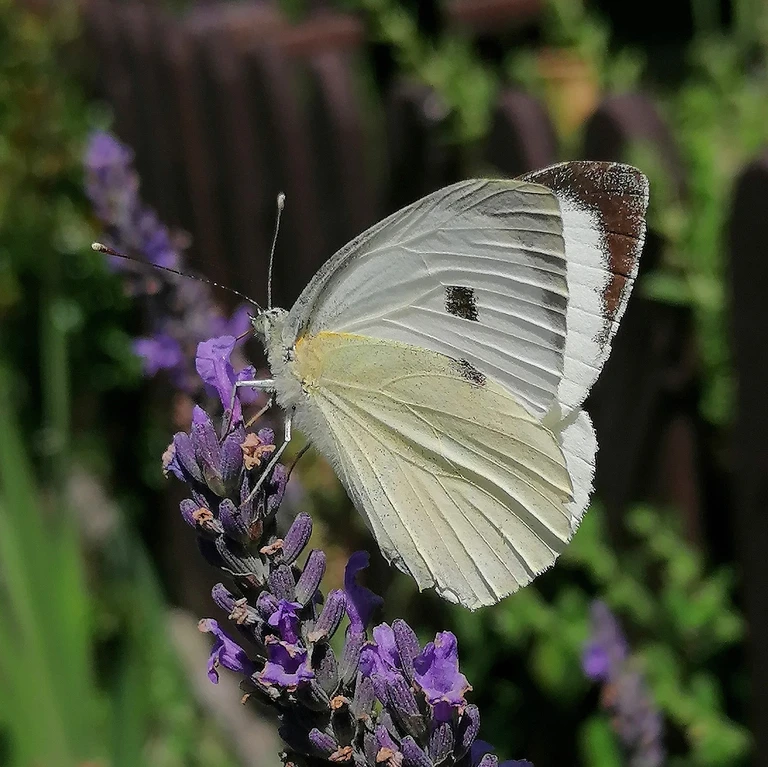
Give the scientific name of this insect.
Pieris brassicae
